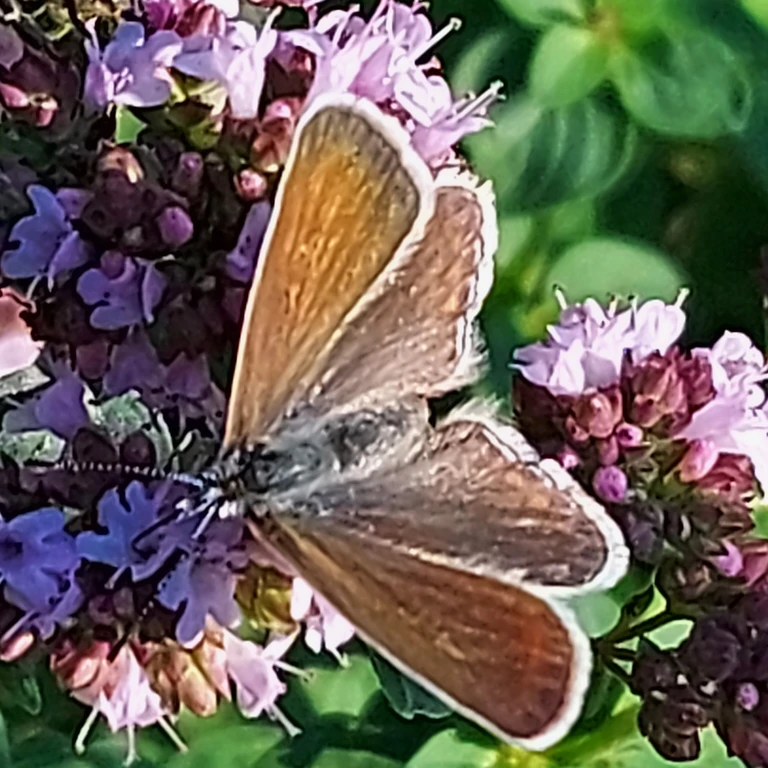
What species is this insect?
Polyommatus icarus
